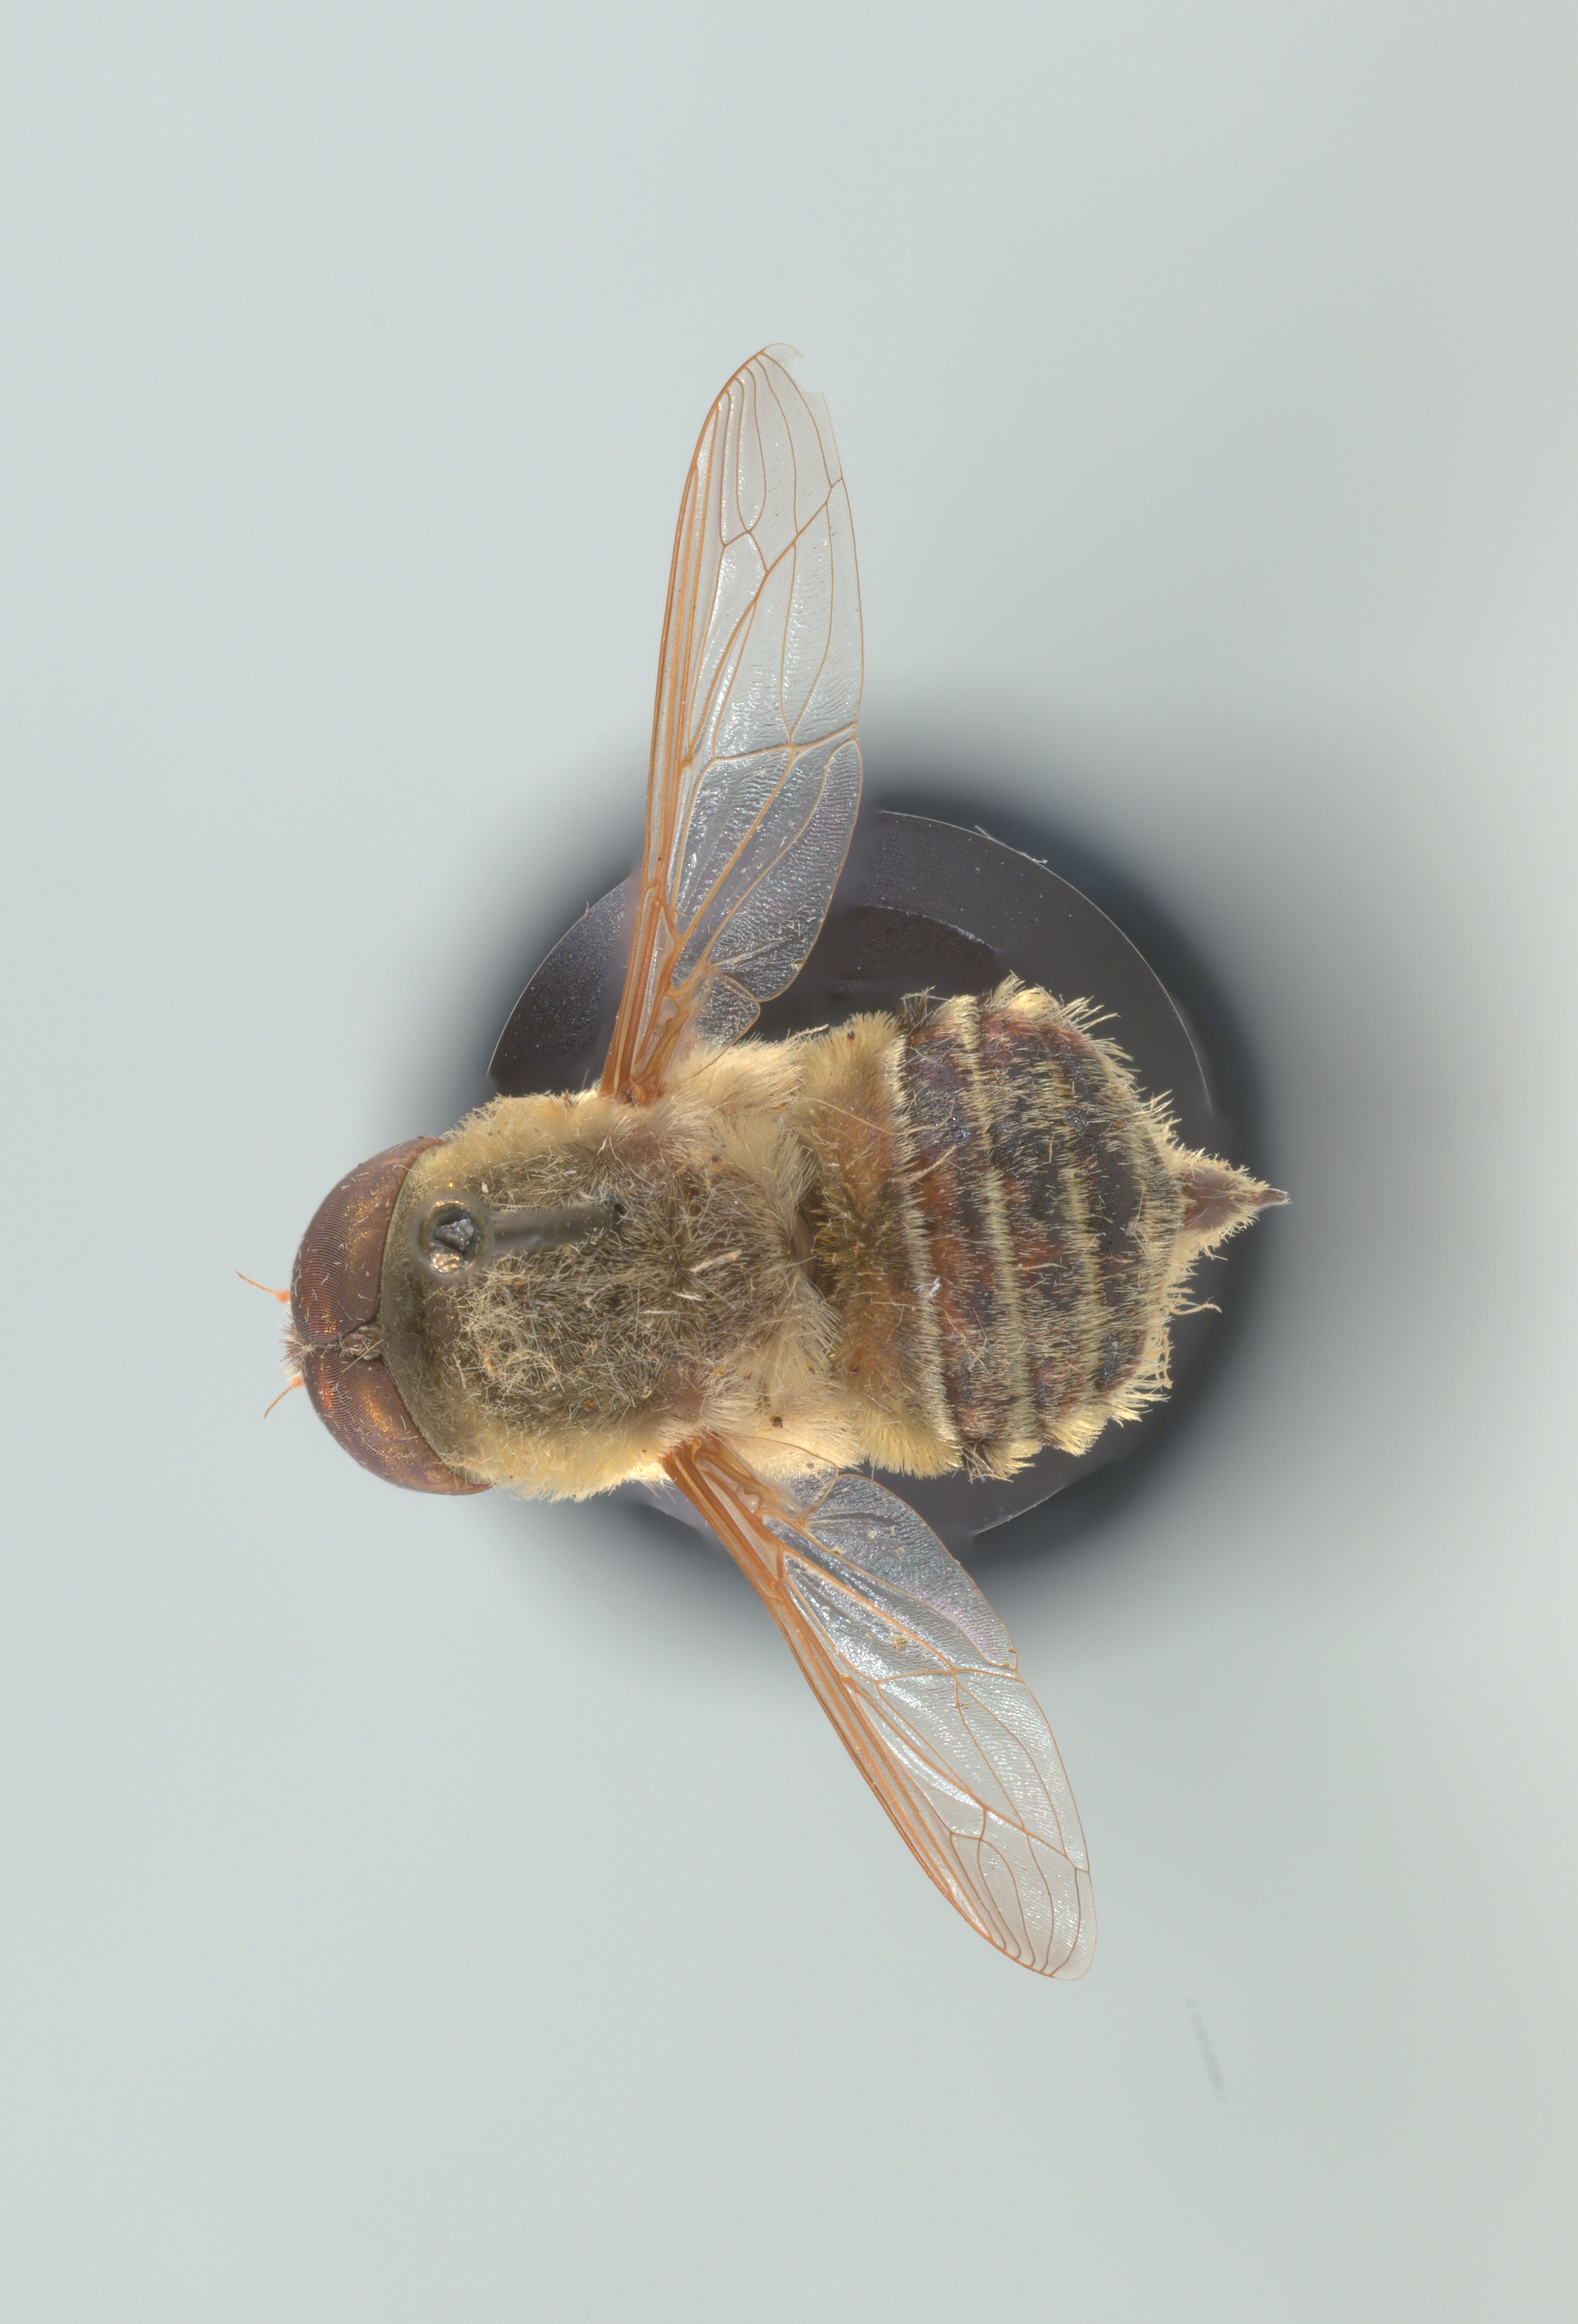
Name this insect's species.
Neorhynchocephalus volaticus
